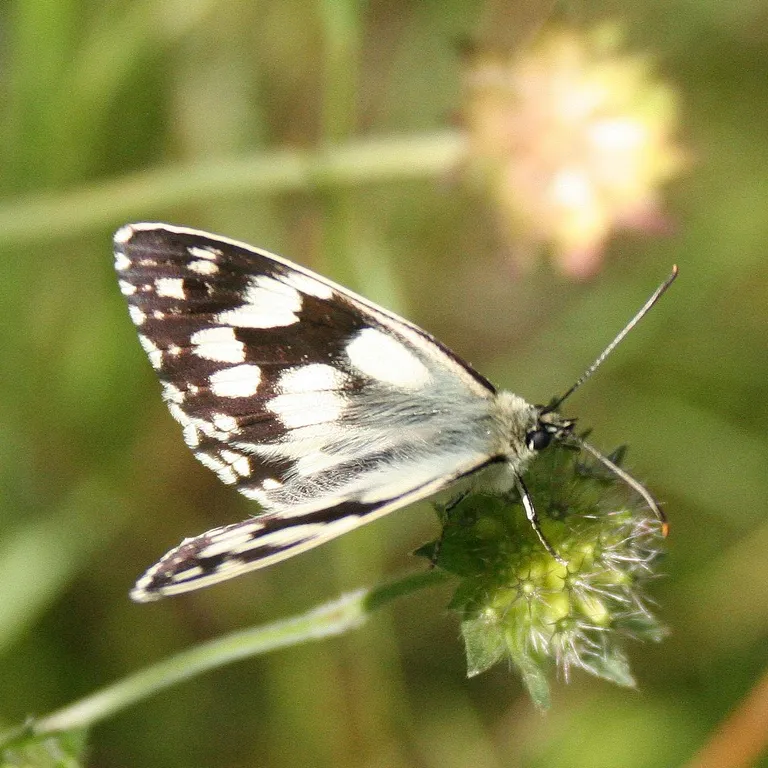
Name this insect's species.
Melanargia galathea
